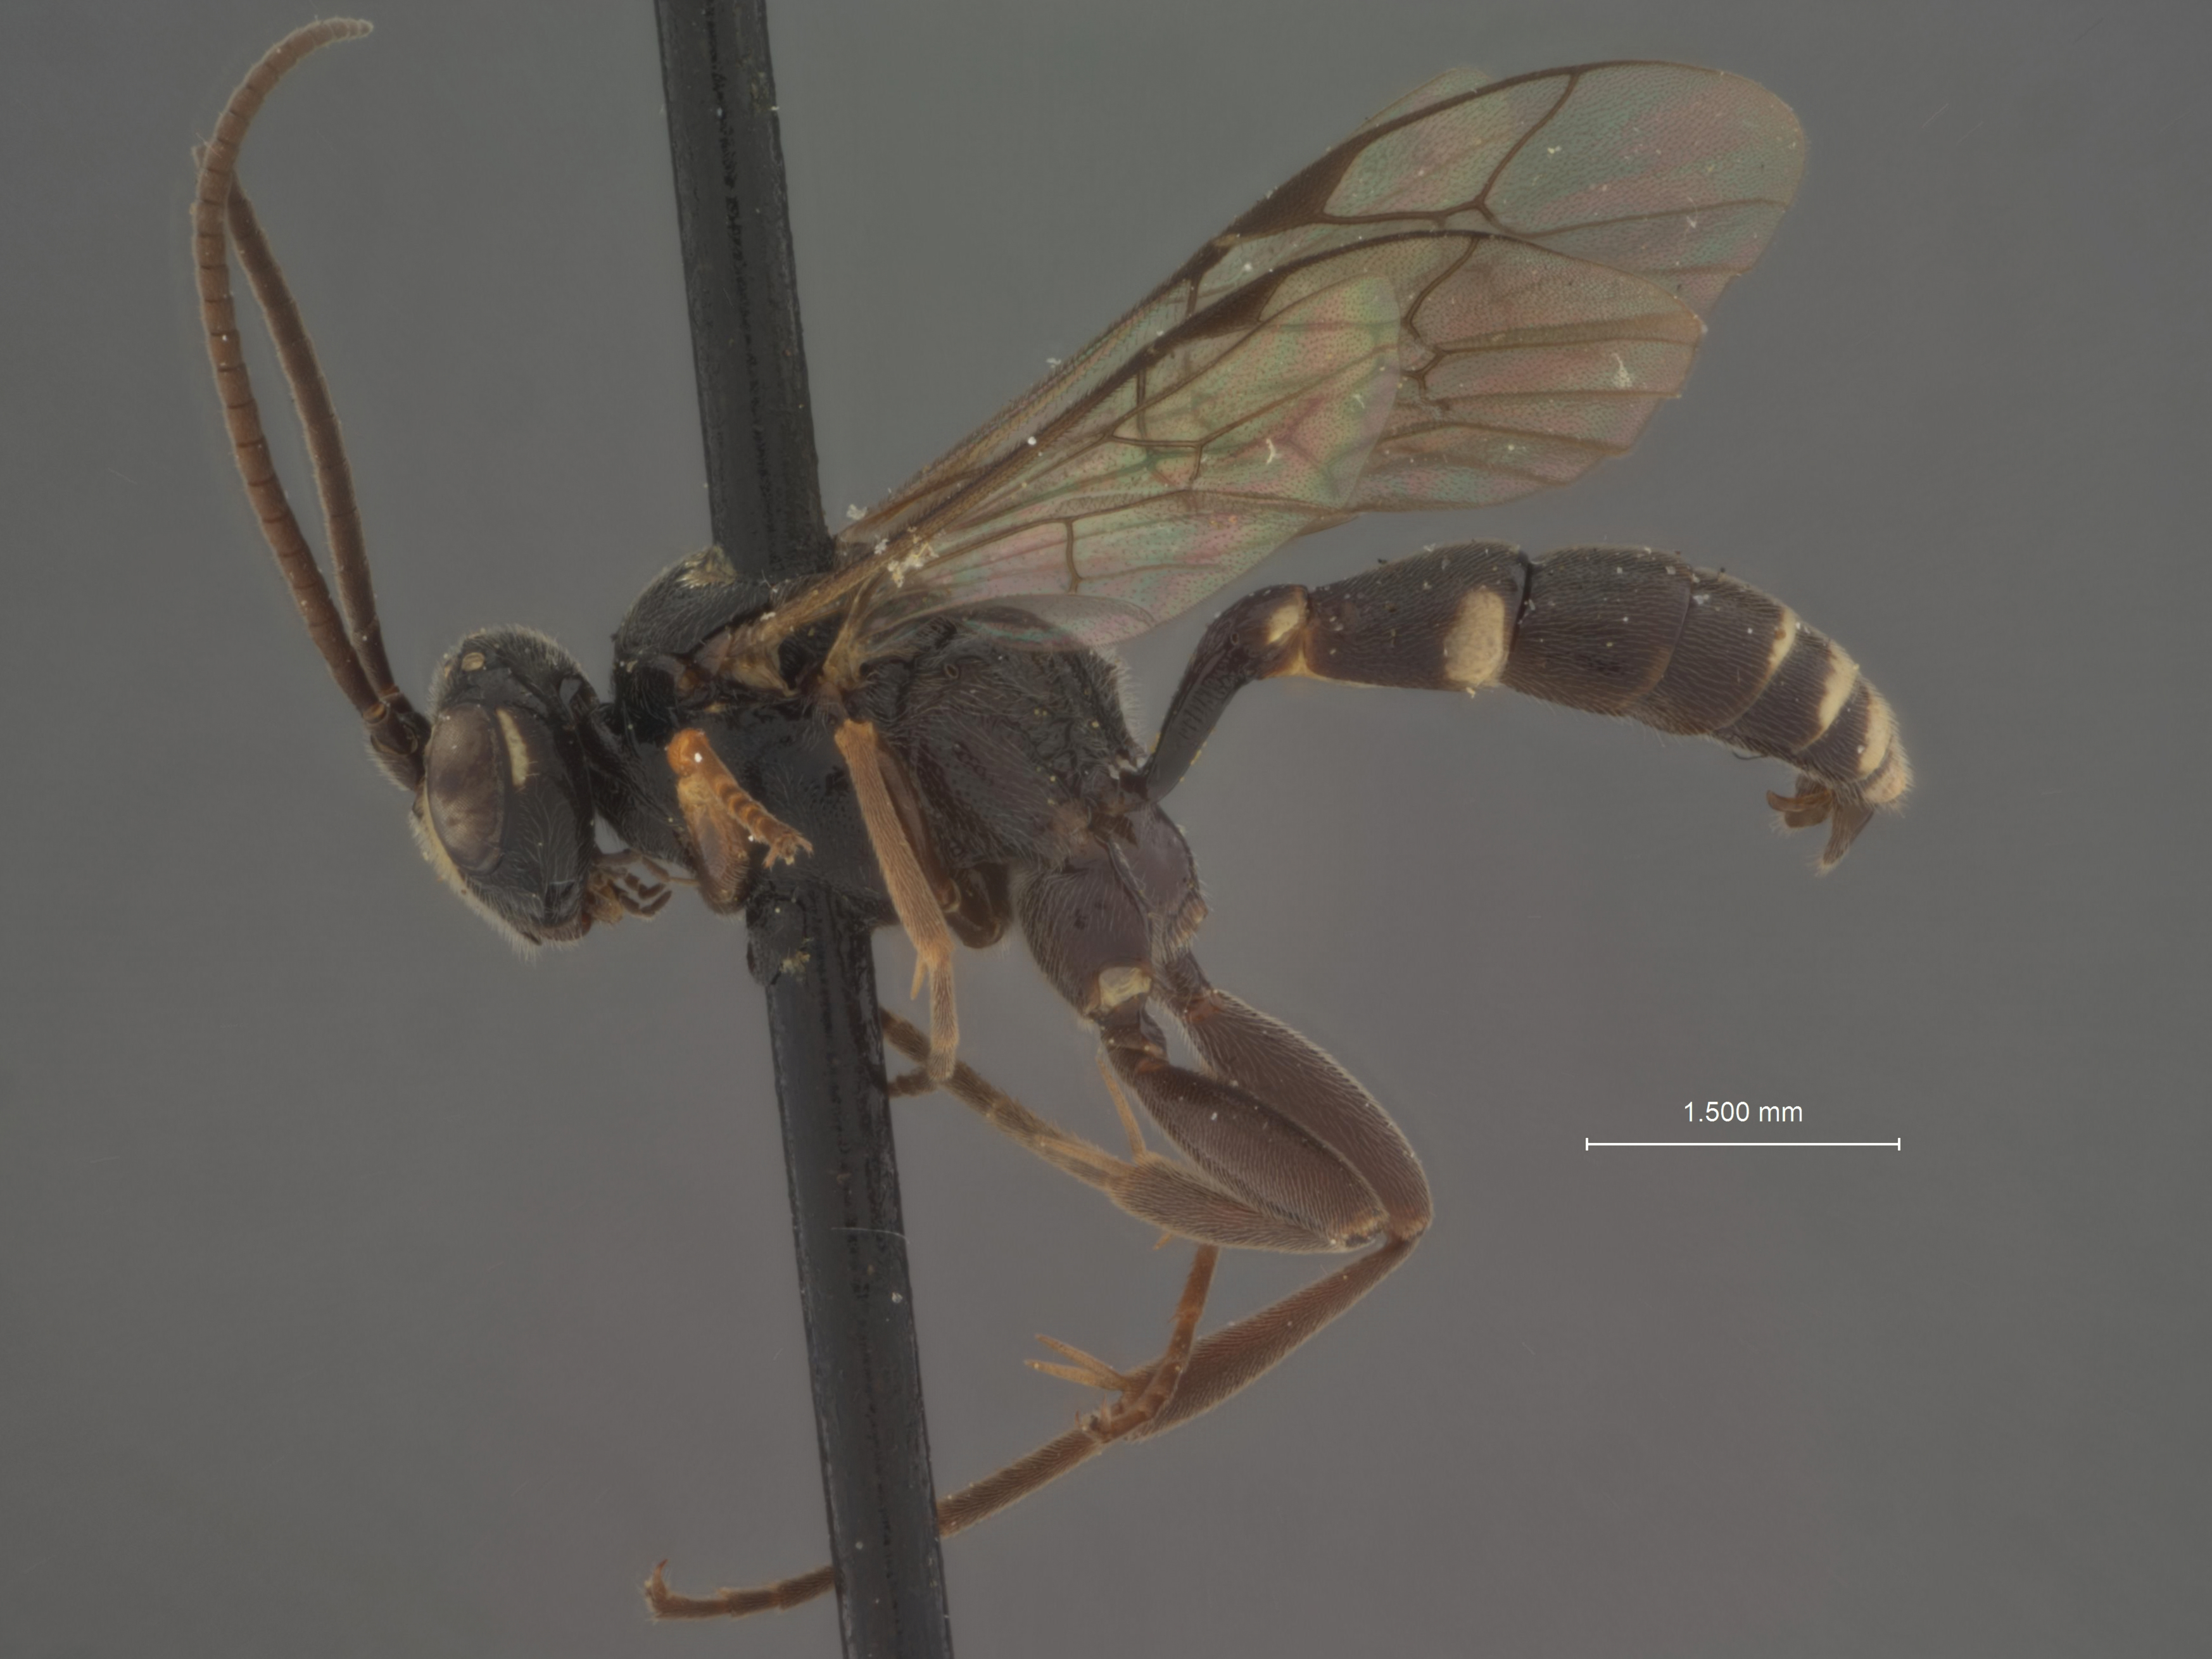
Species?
Neotypus americanus
